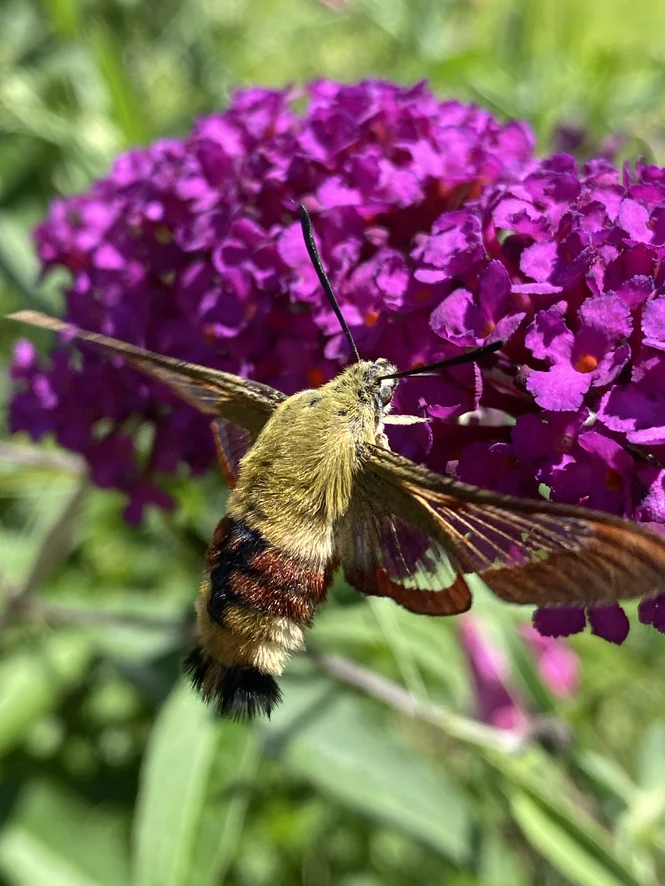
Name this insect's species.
Hemaris fuciformis
